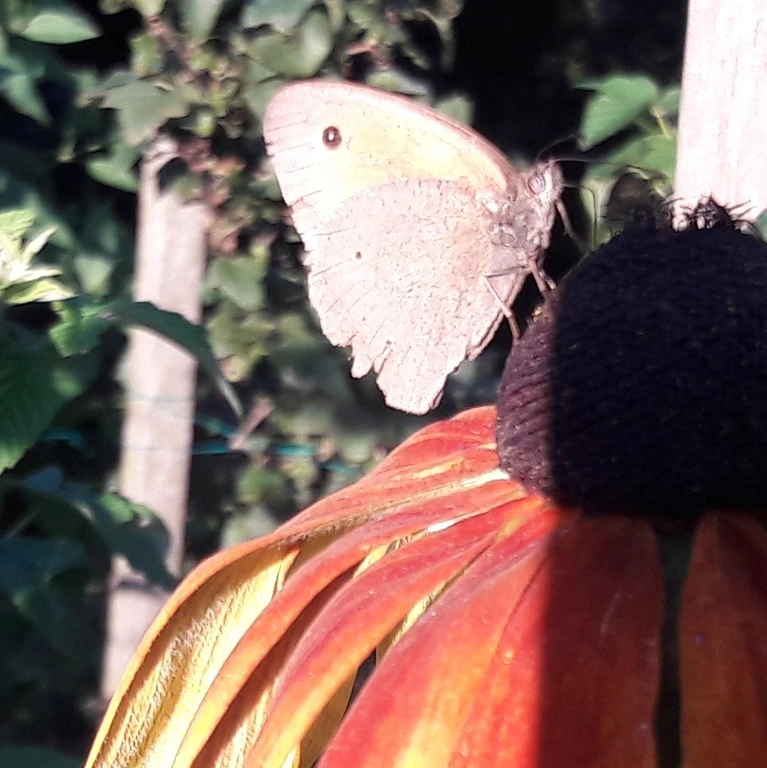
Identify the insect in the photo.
Maniola jurtina
